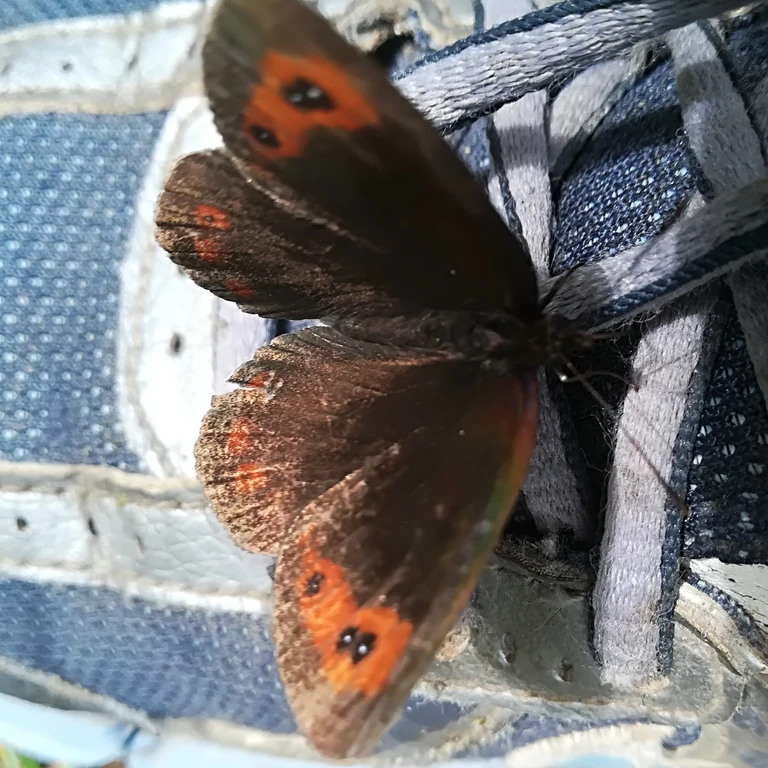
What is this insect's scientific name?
Erebia aethiops
